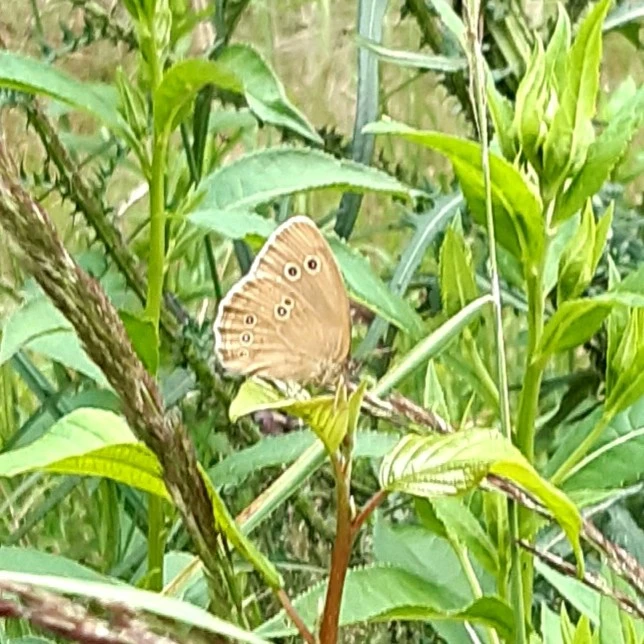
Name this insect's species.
Aphantopus hyperantus
